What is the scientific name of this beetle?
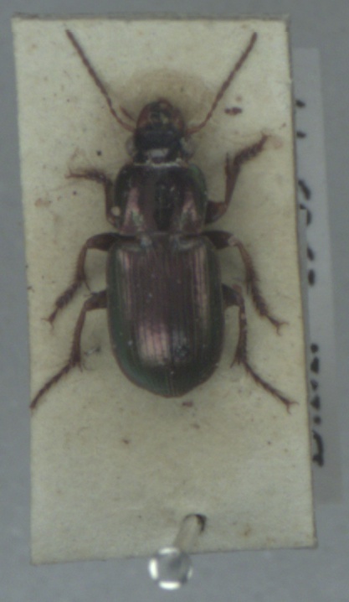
Harpalus affinis
